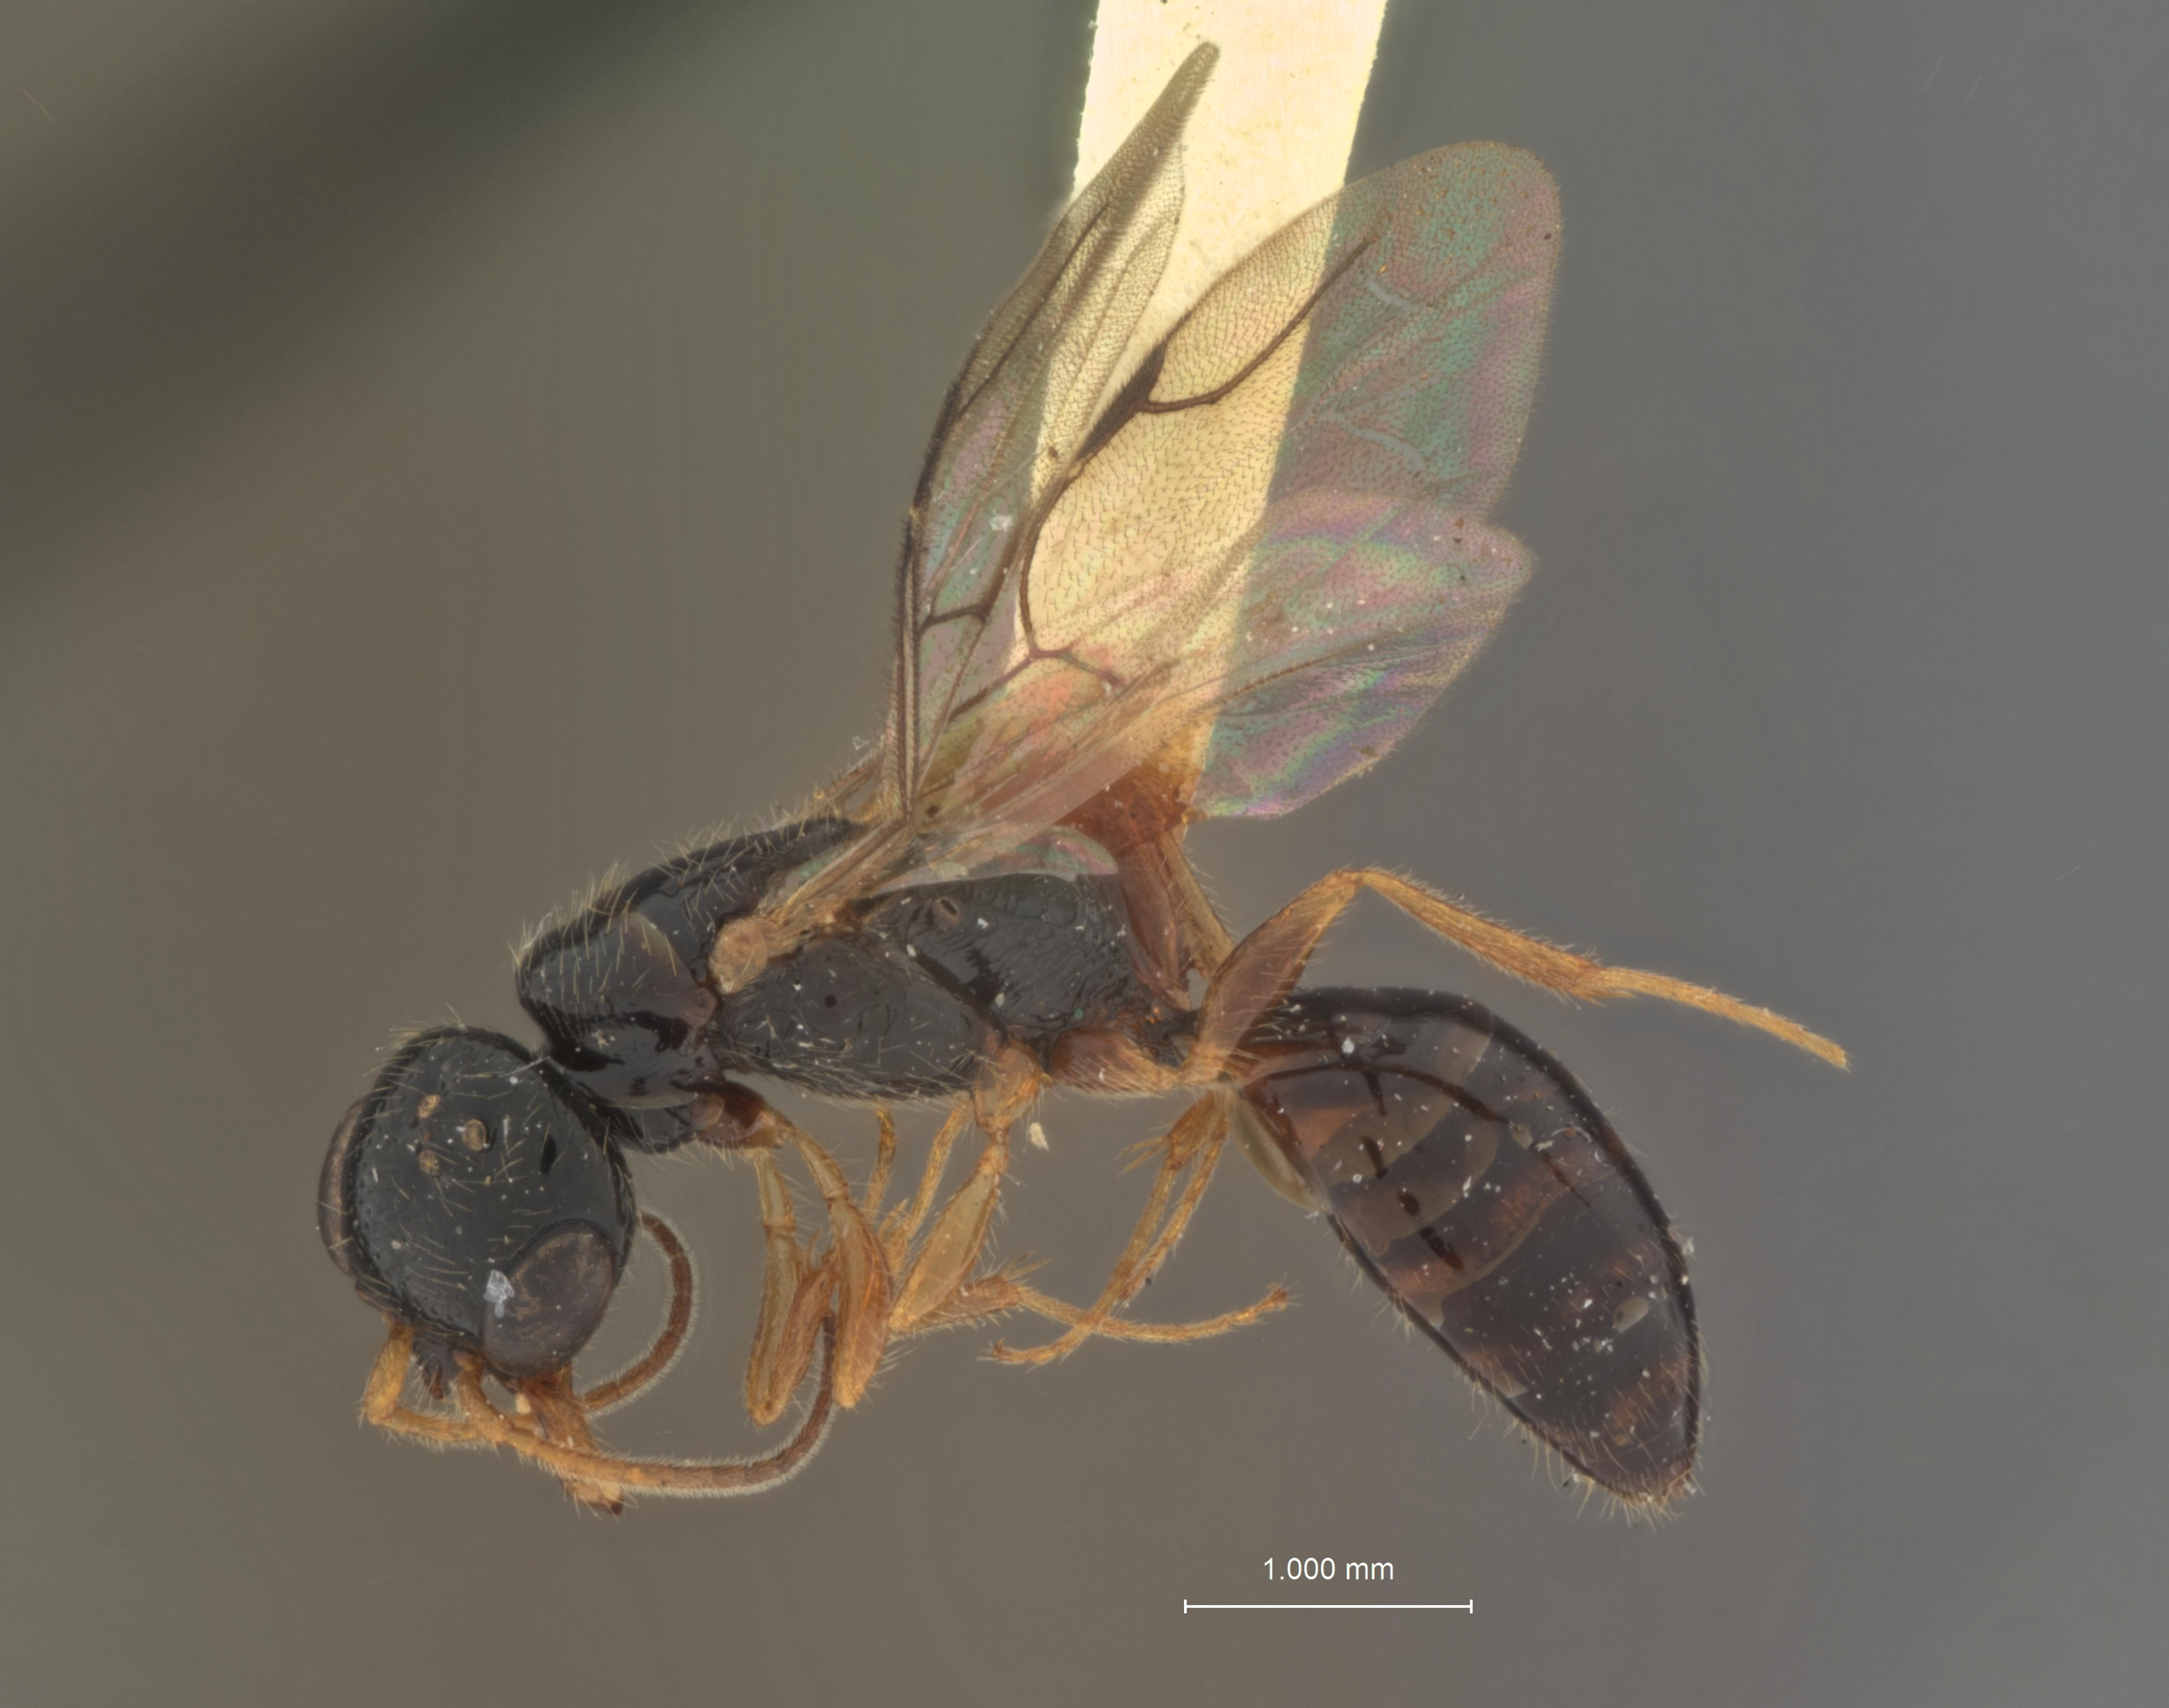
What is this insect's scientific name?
Misepyris mindanaensis
